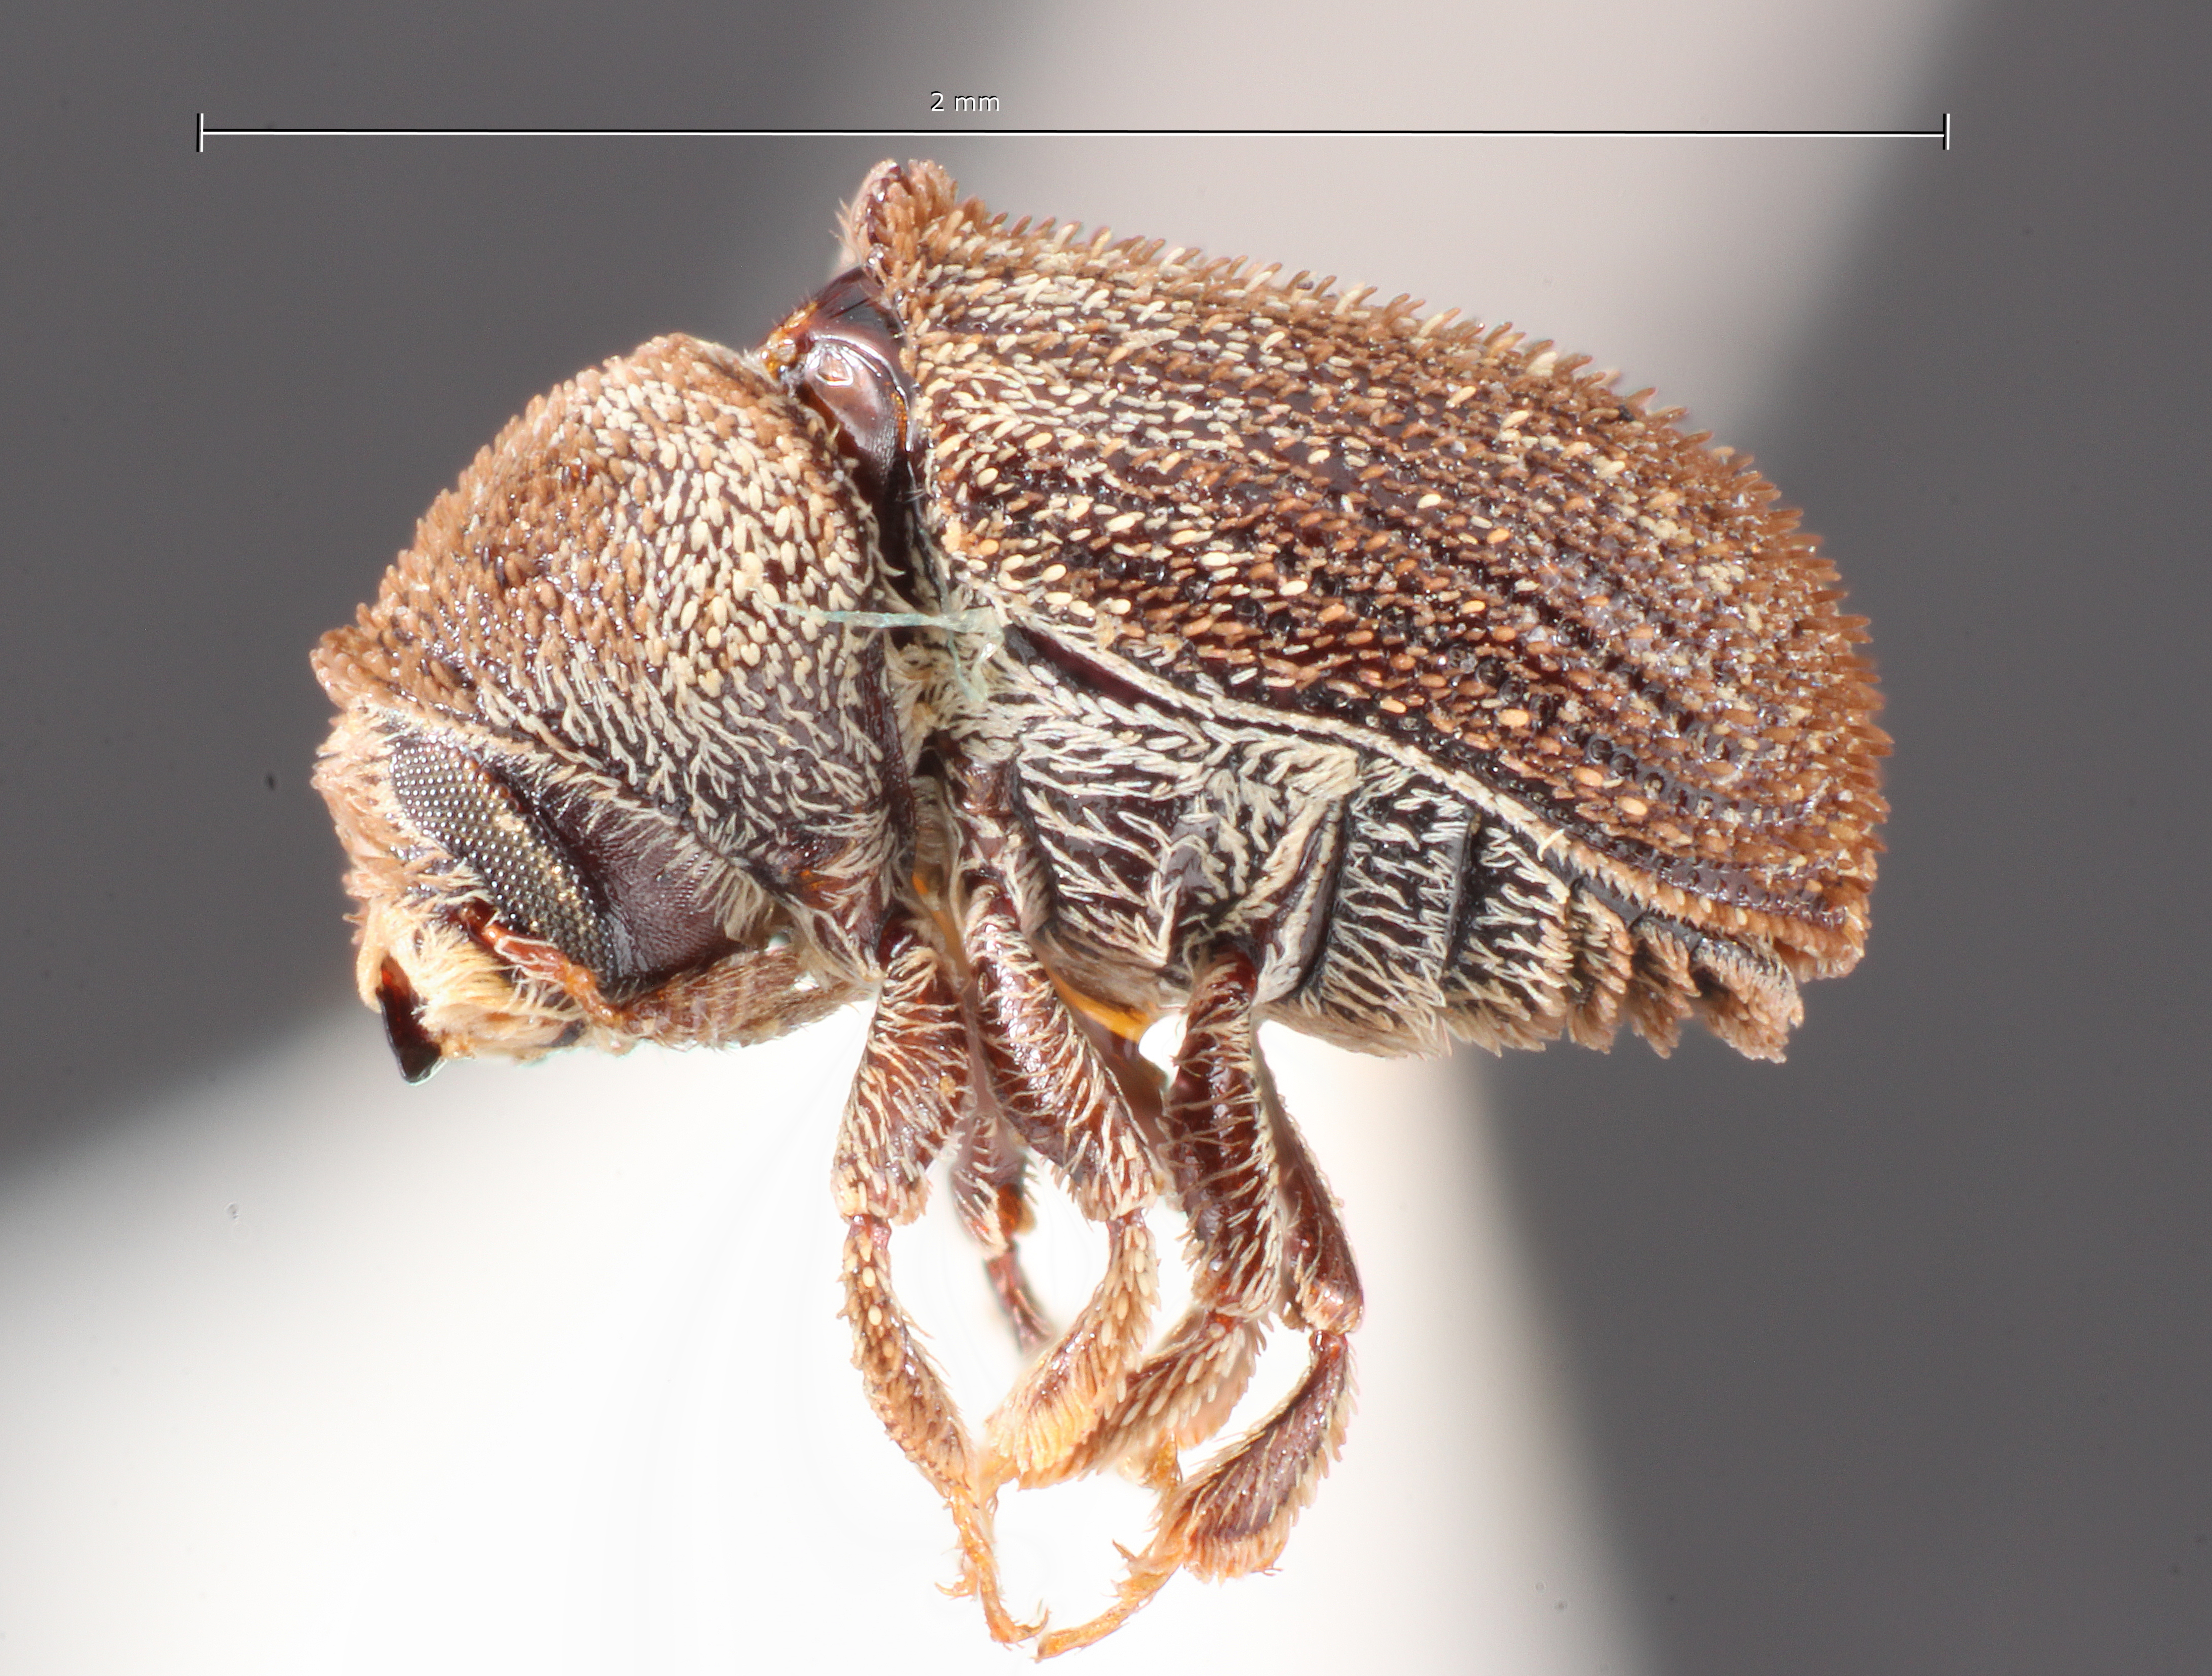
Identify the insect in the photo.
Renocis commixtus
